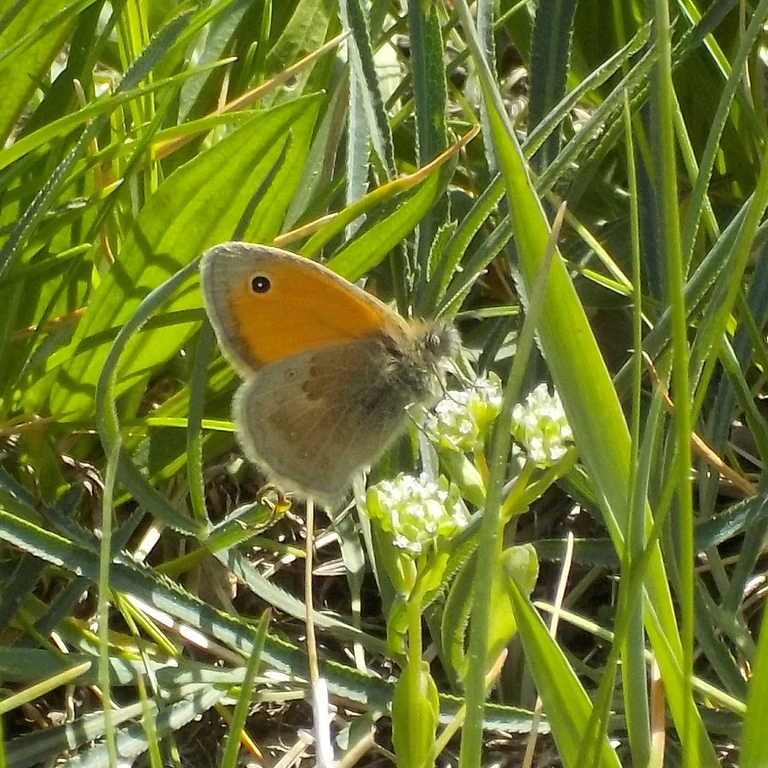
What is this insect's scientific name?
Coenonympha pamphilus
